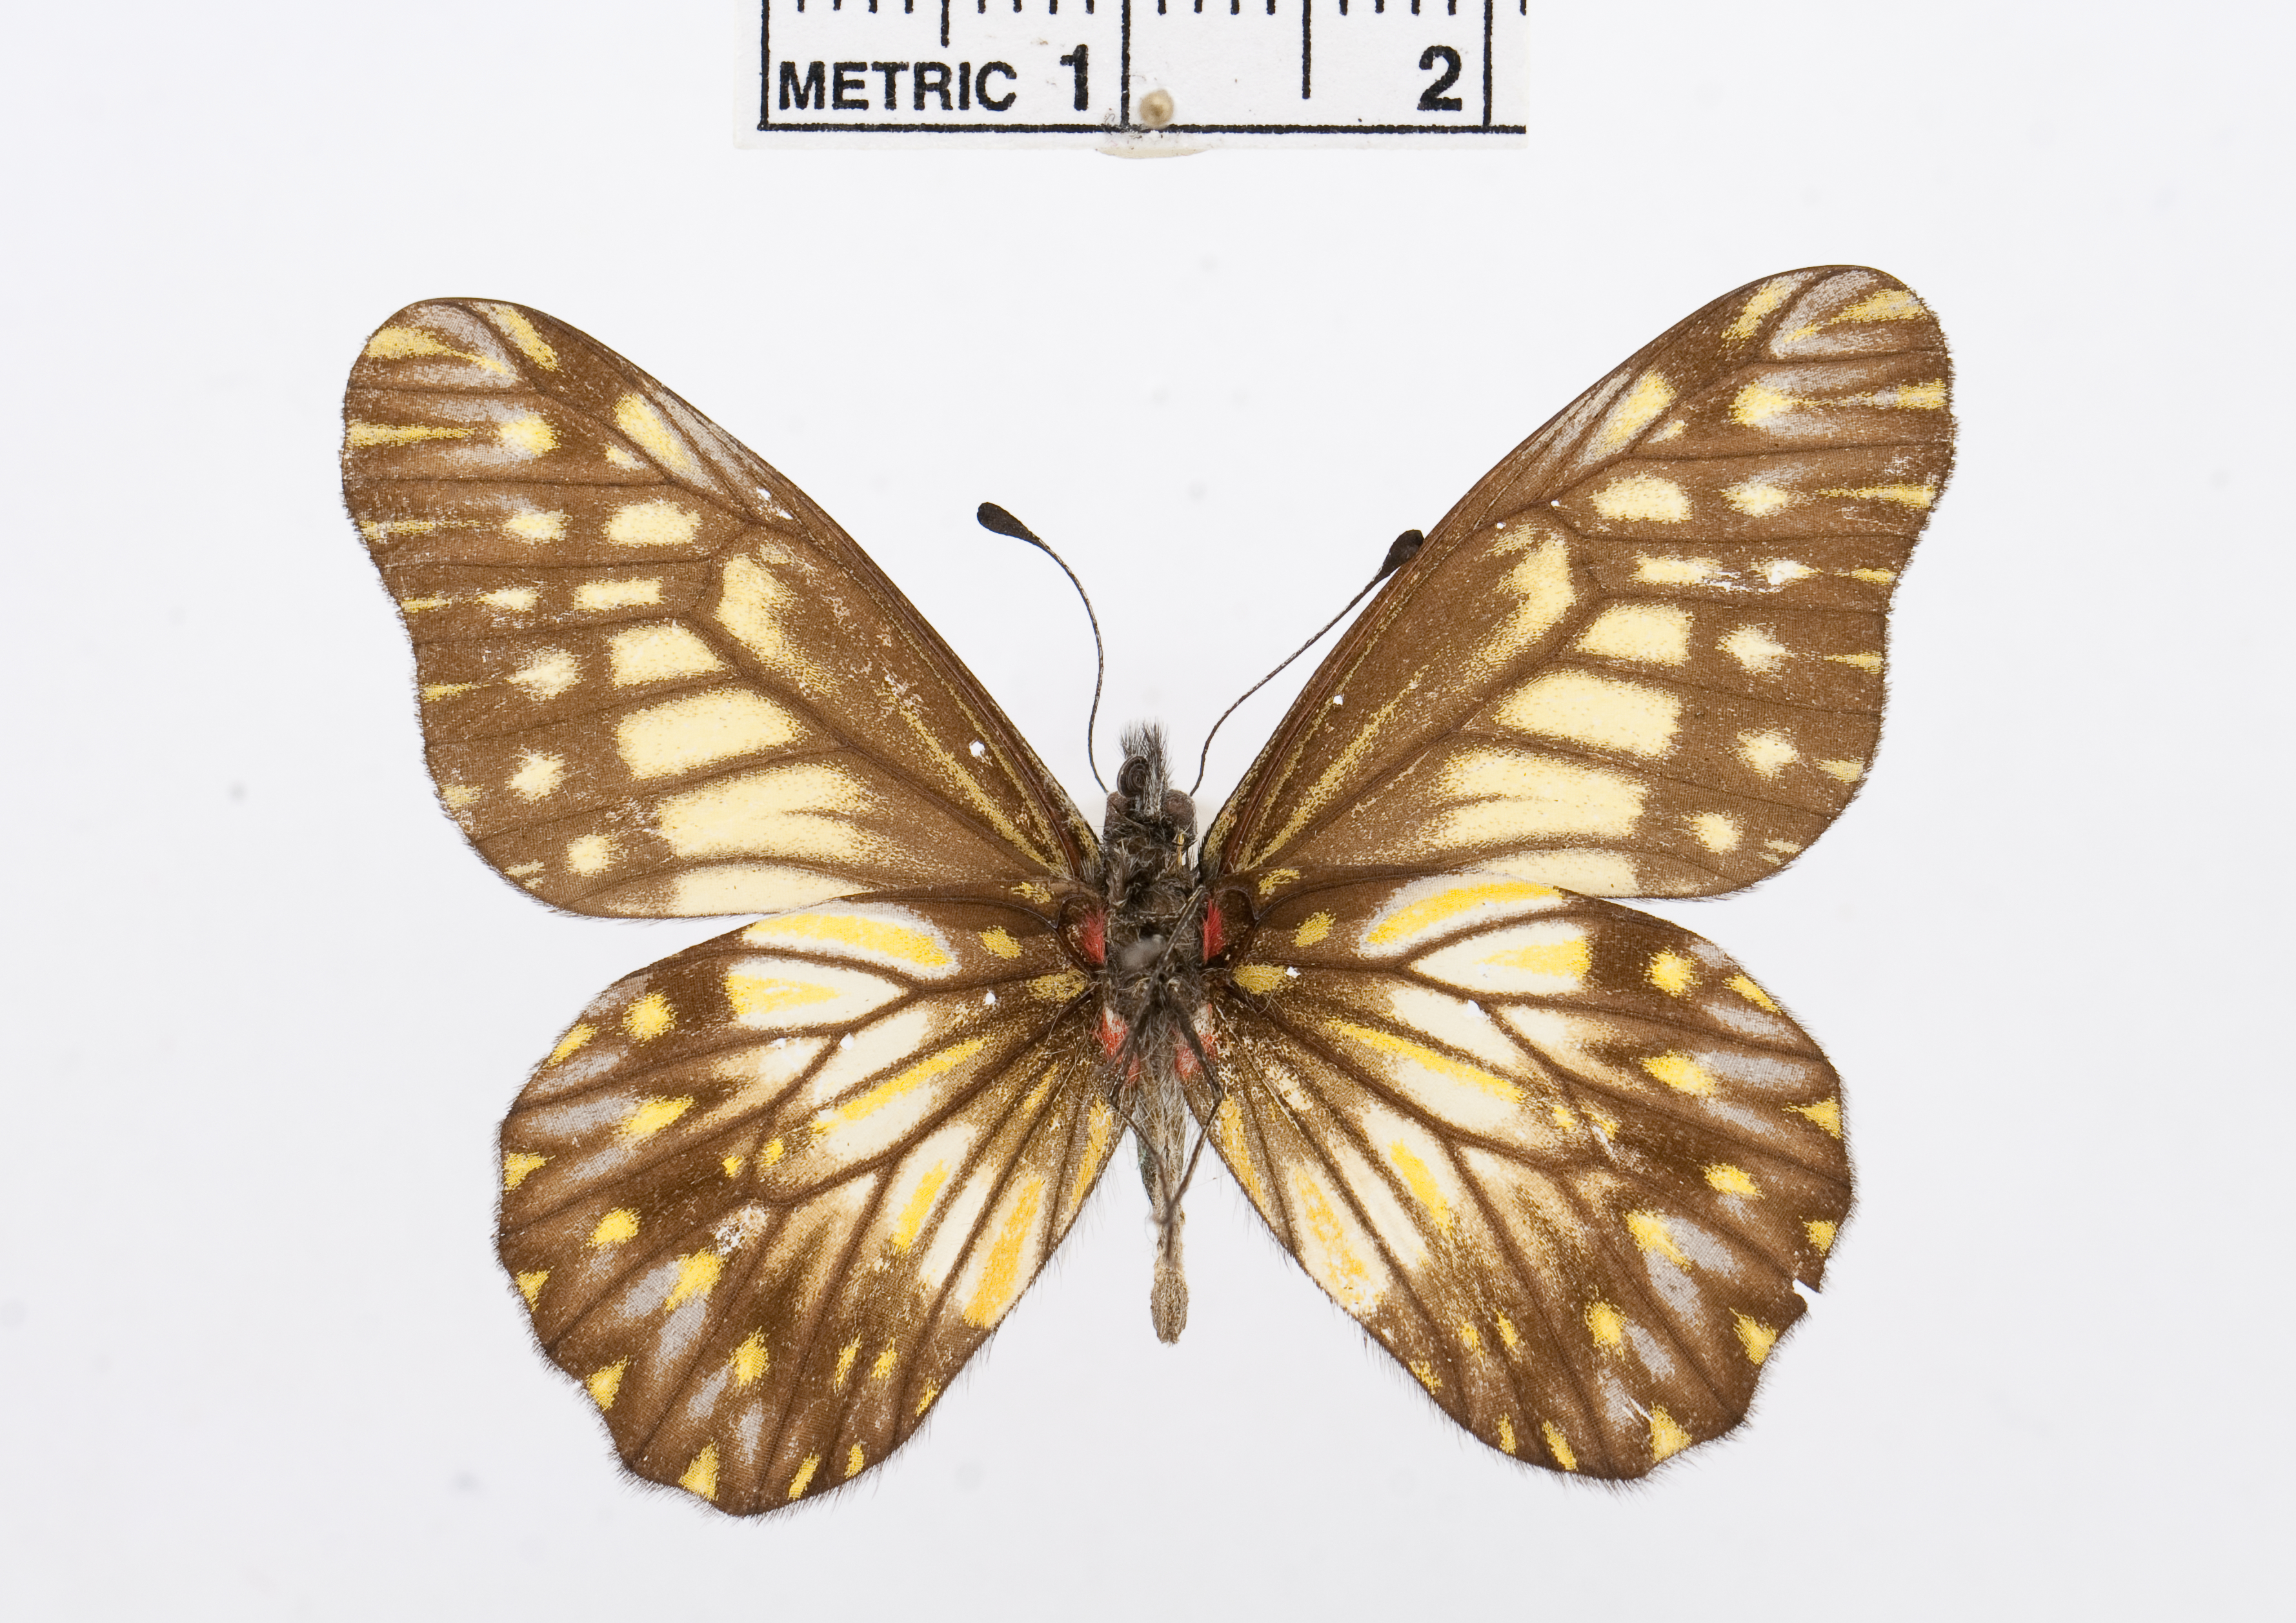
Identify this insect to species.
Catasticta reducta
